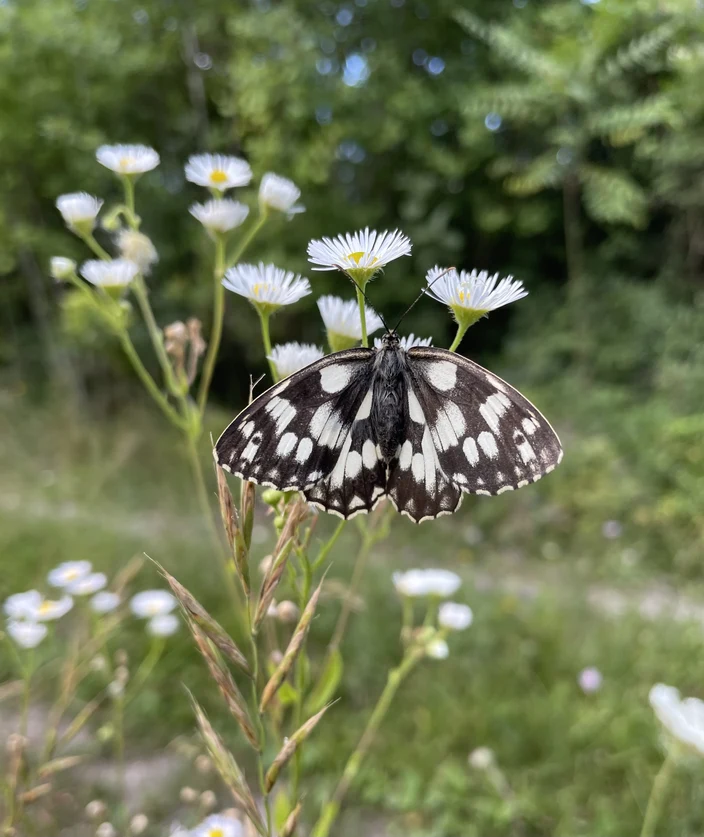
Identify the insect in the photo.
Melanargia galathea
